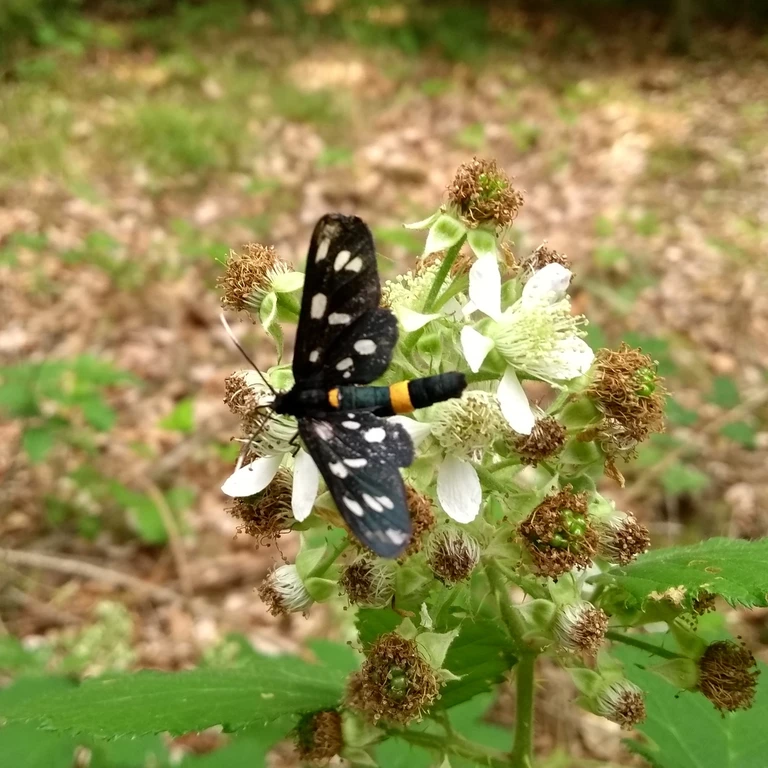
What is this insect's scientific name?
Amata phegea
